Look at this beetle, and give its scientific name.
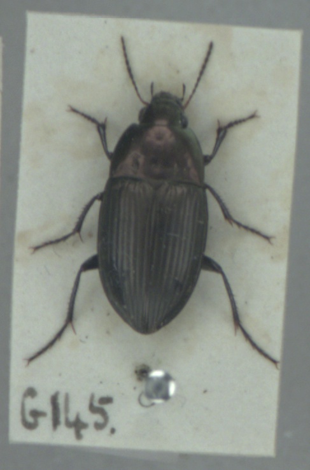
Amara eurynota
